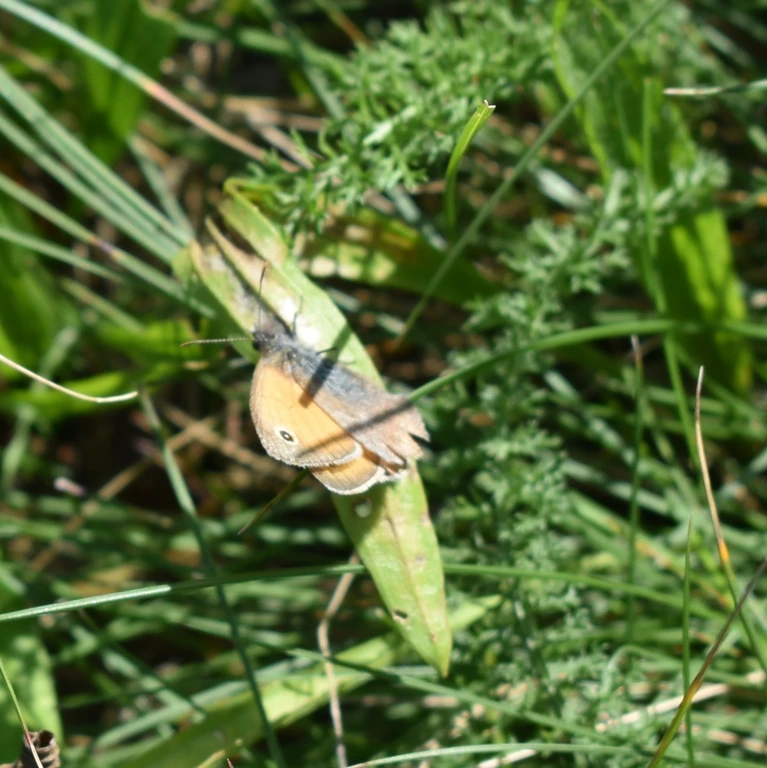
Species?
Coenonympha pamphilus
